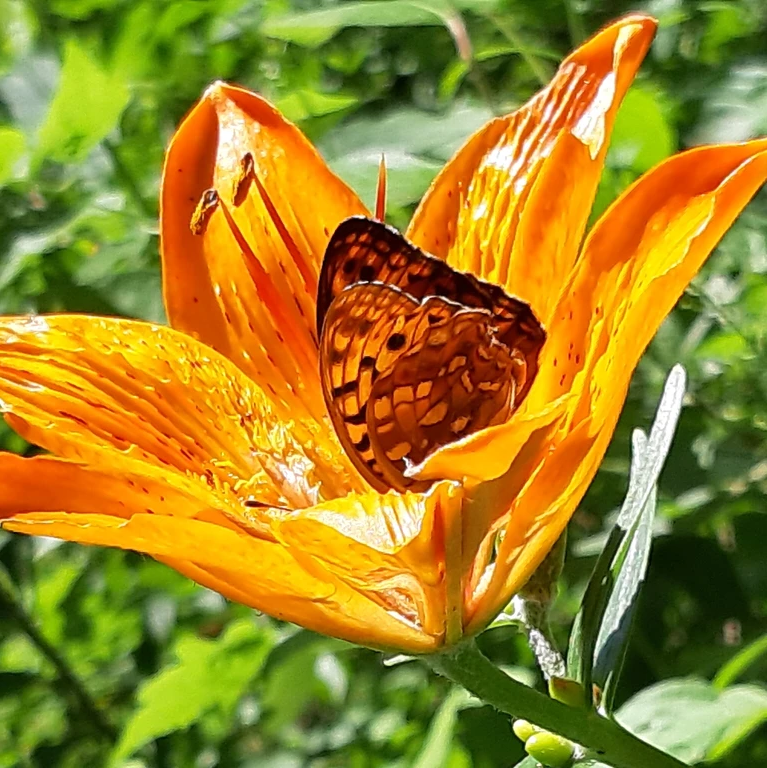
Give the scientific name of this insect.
Fabriciana adippe
